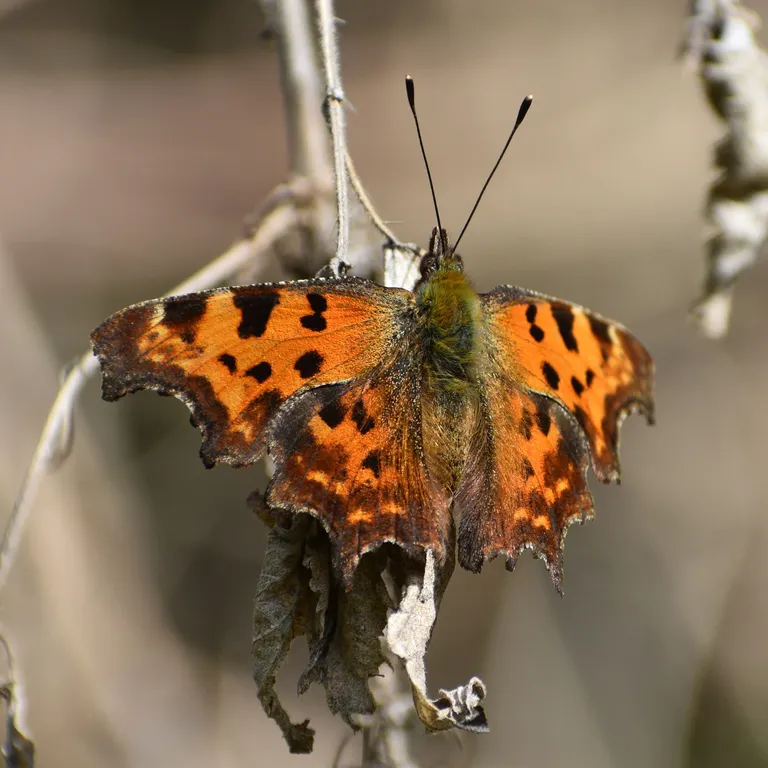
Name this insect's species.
Polygonia c-album
